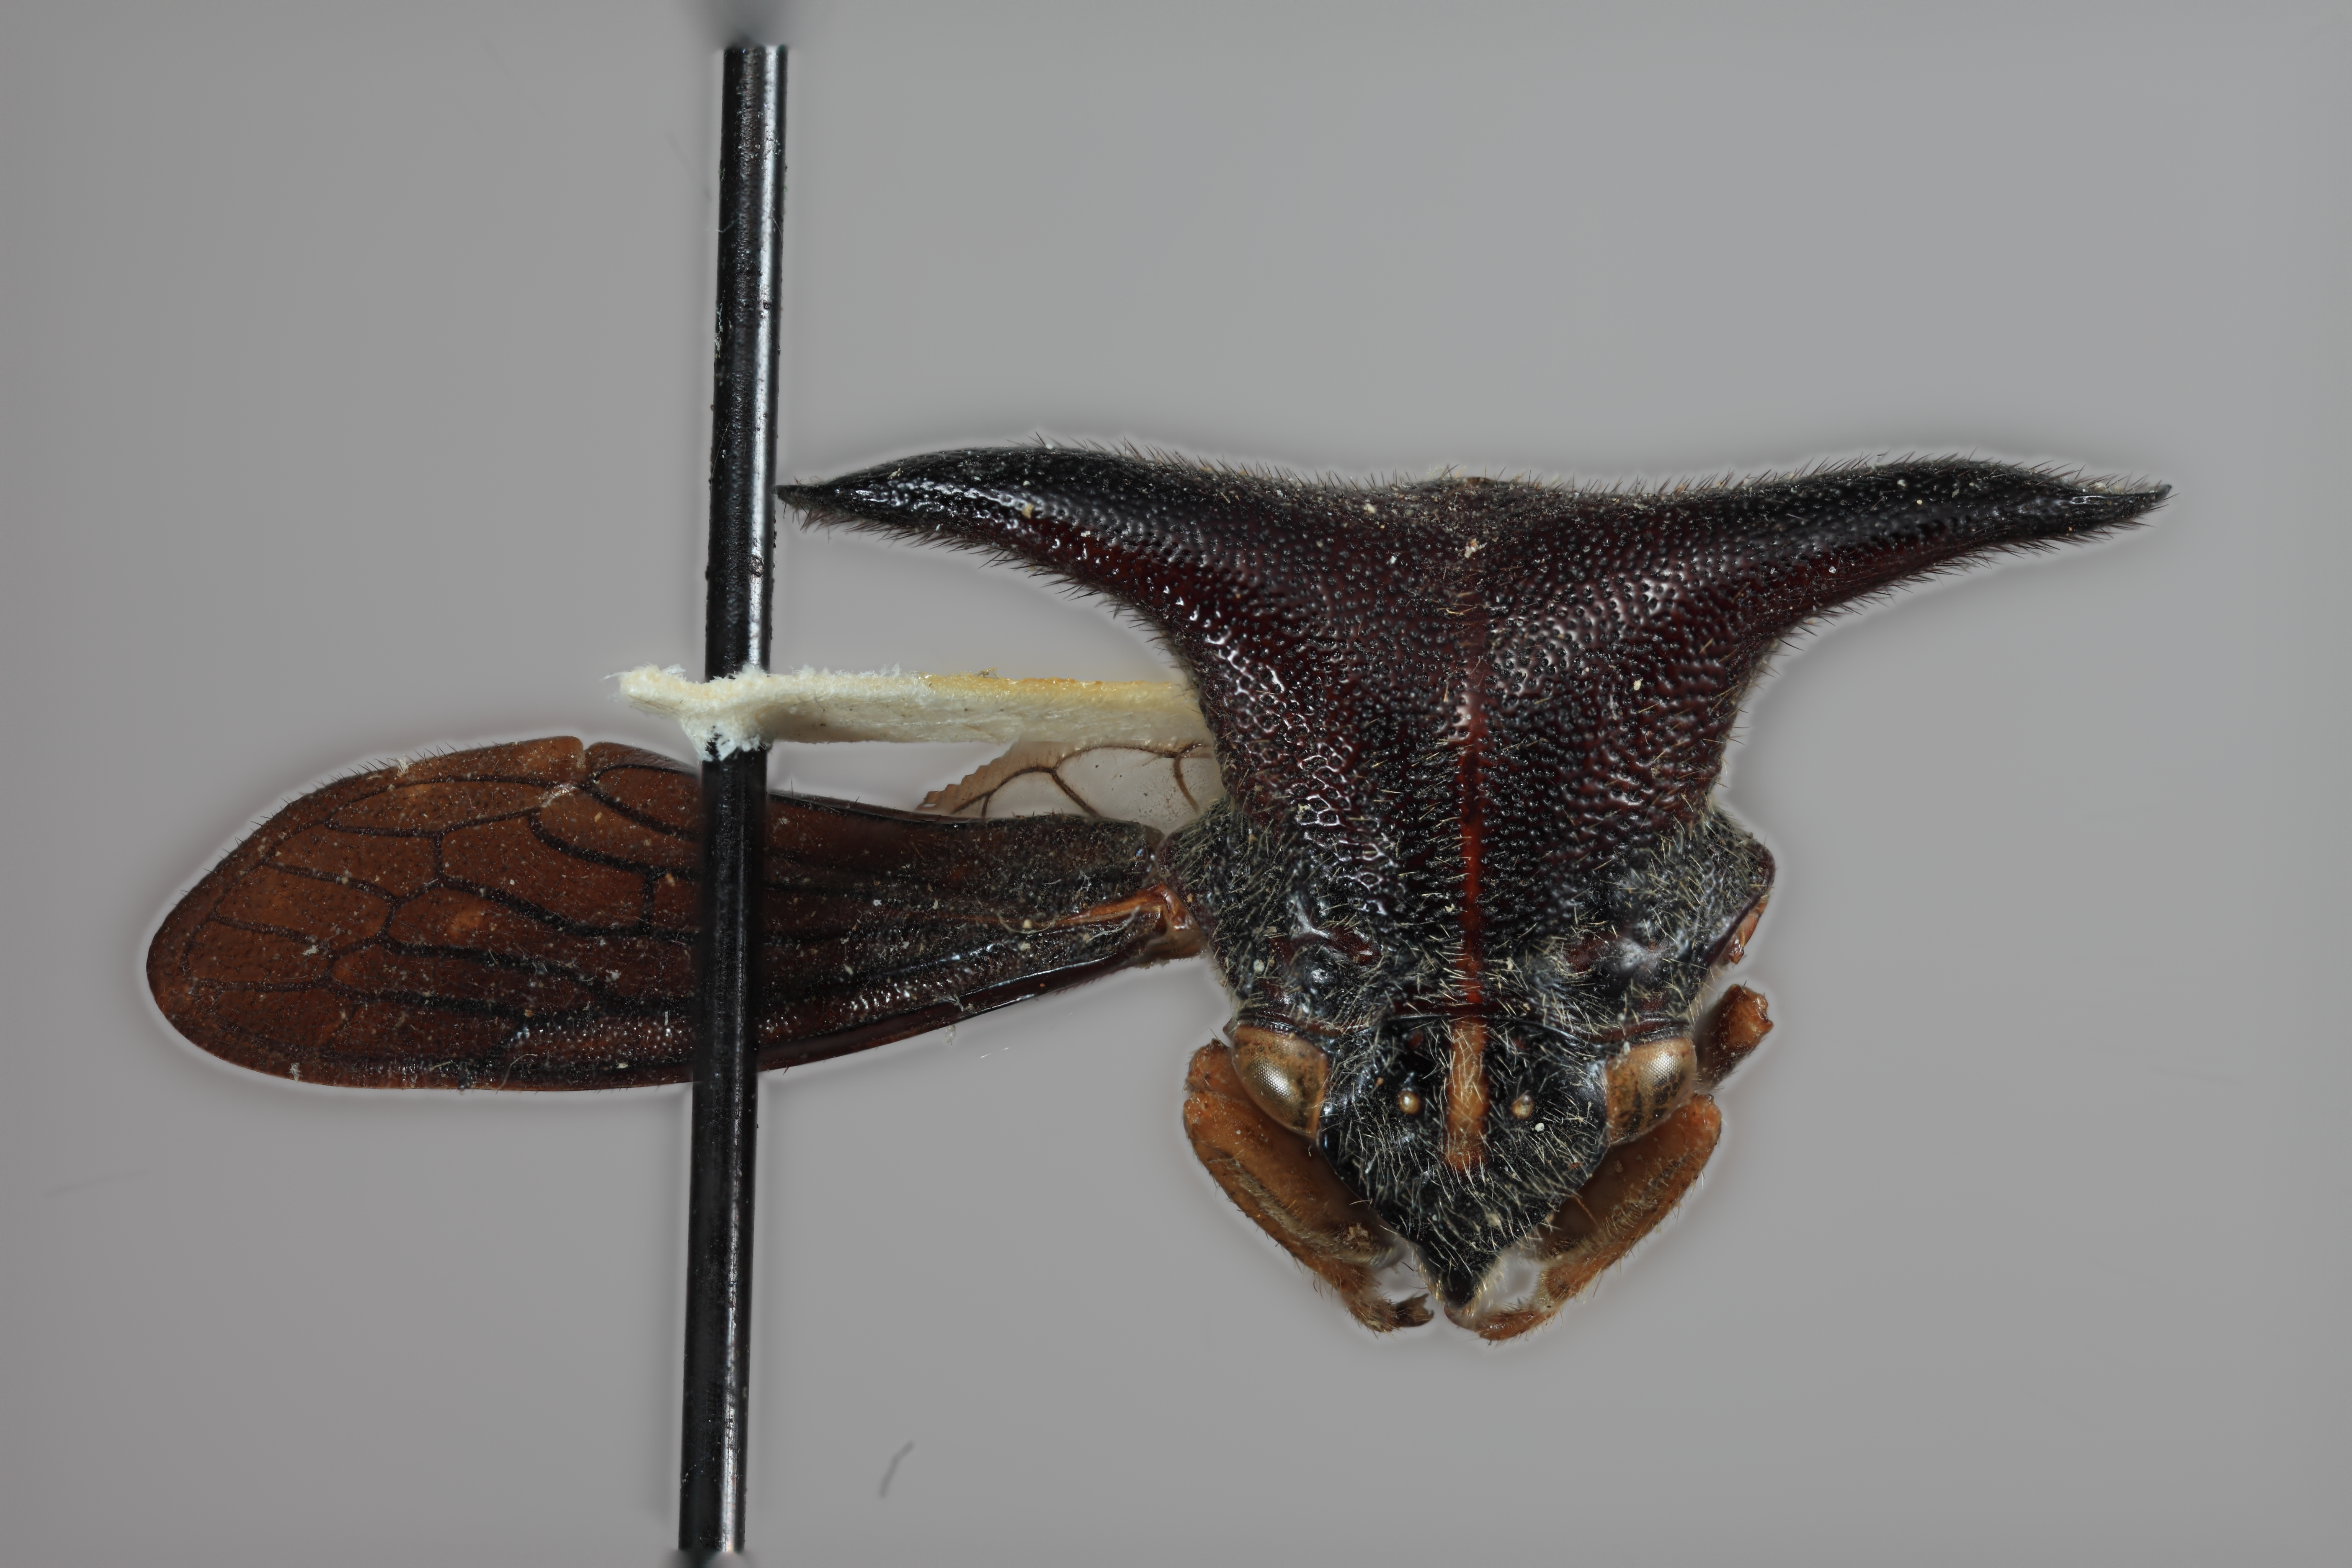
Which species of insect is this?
Alcmeone unistriga
